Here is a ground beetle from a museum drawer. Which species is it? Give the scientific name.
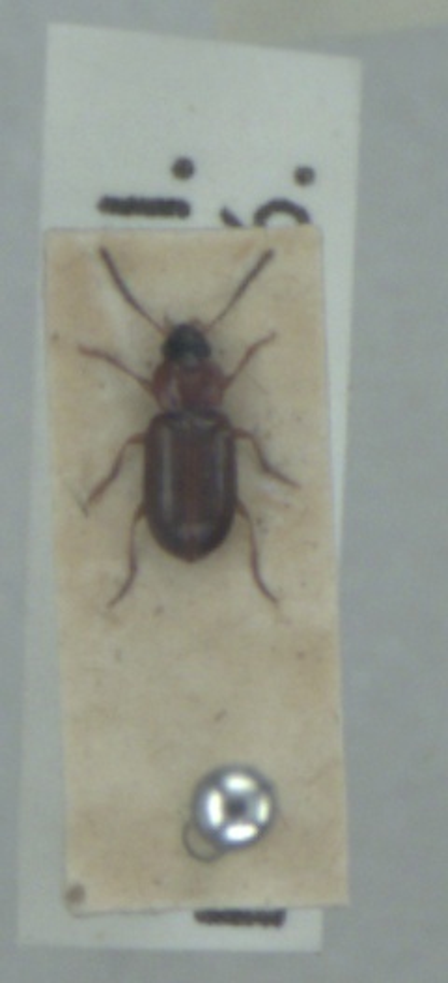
Acupalpus flavicollis
